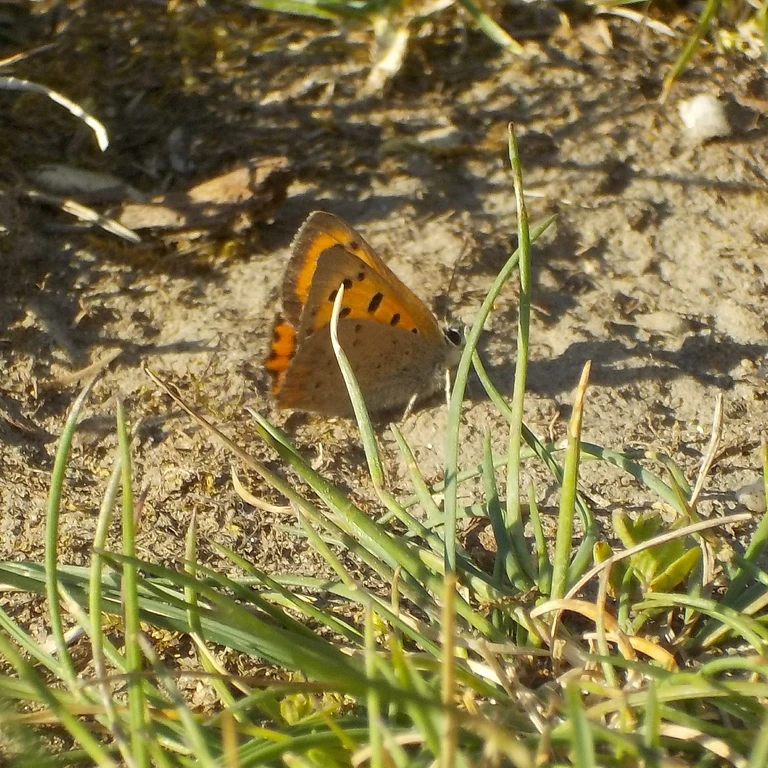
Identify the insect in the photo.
Lycaena phlaeas
